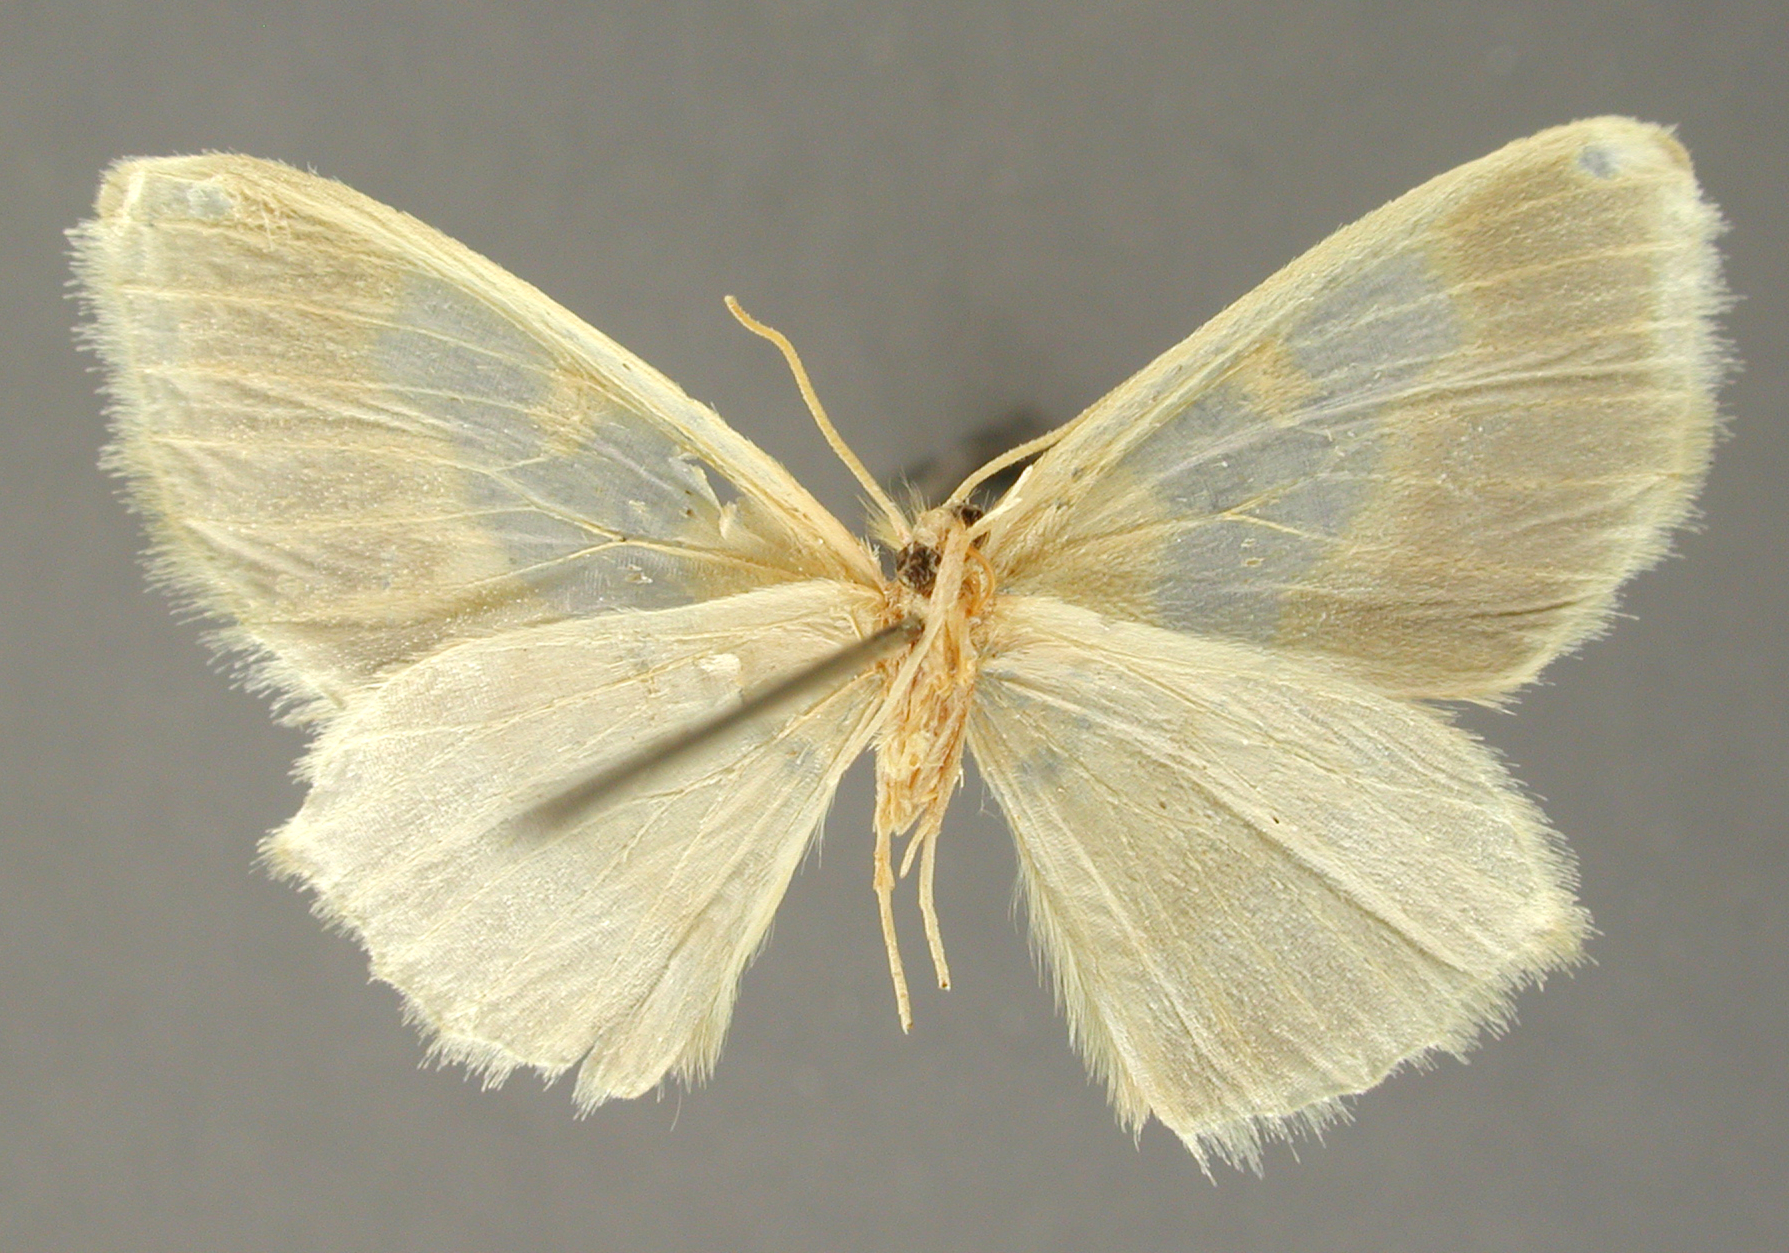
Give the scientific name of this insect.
Hydata exsignata
